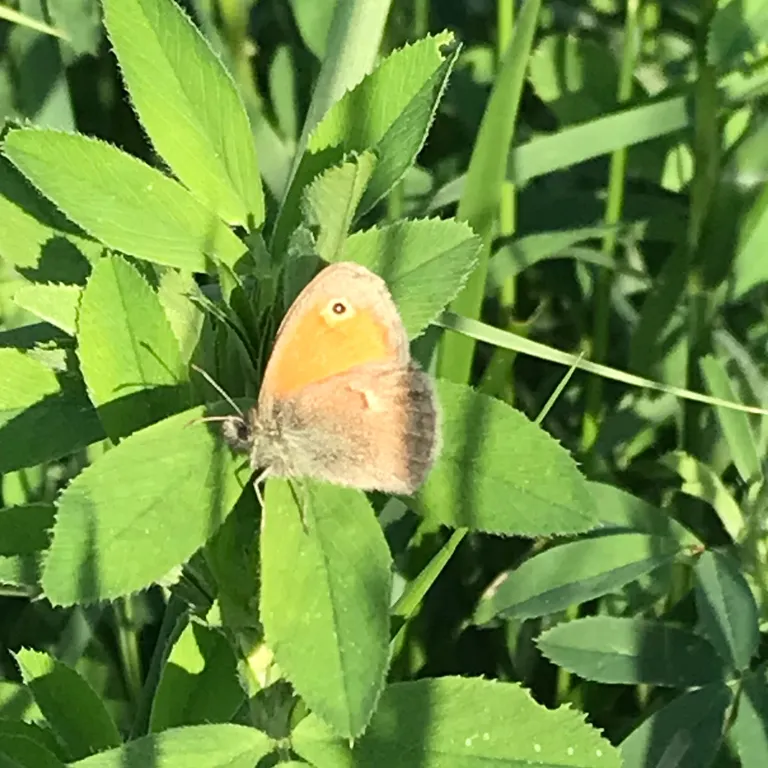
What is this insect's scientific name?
Coenonympha pamphilus
